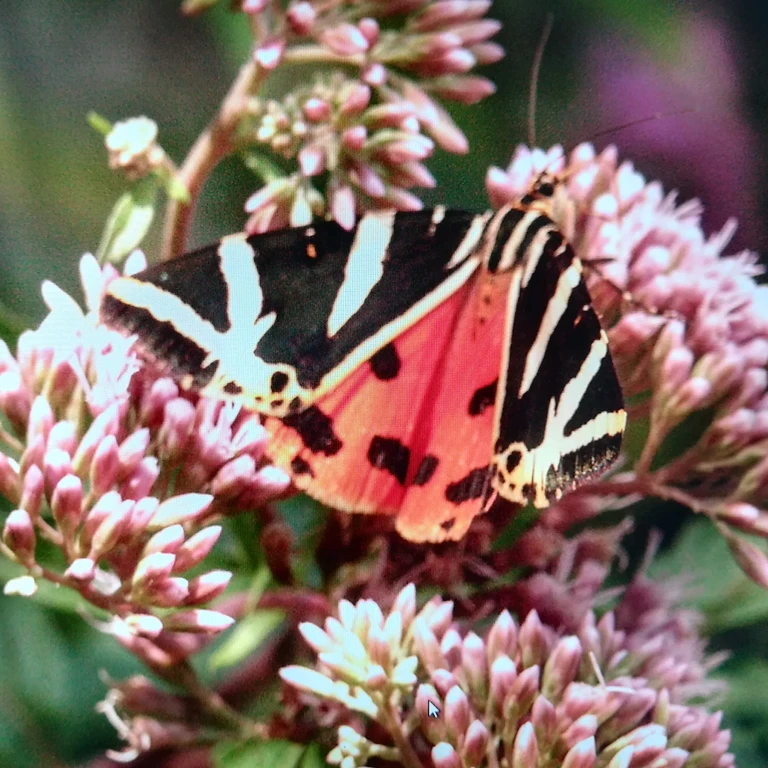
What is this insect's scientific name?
Euplagia quadripunctaria
